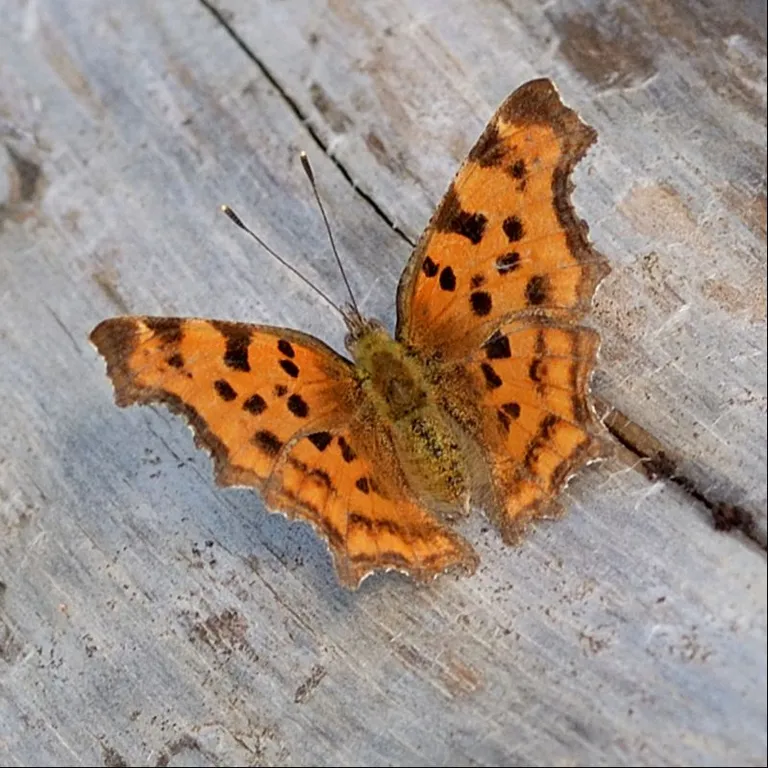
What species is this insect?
Polygonia c-album
